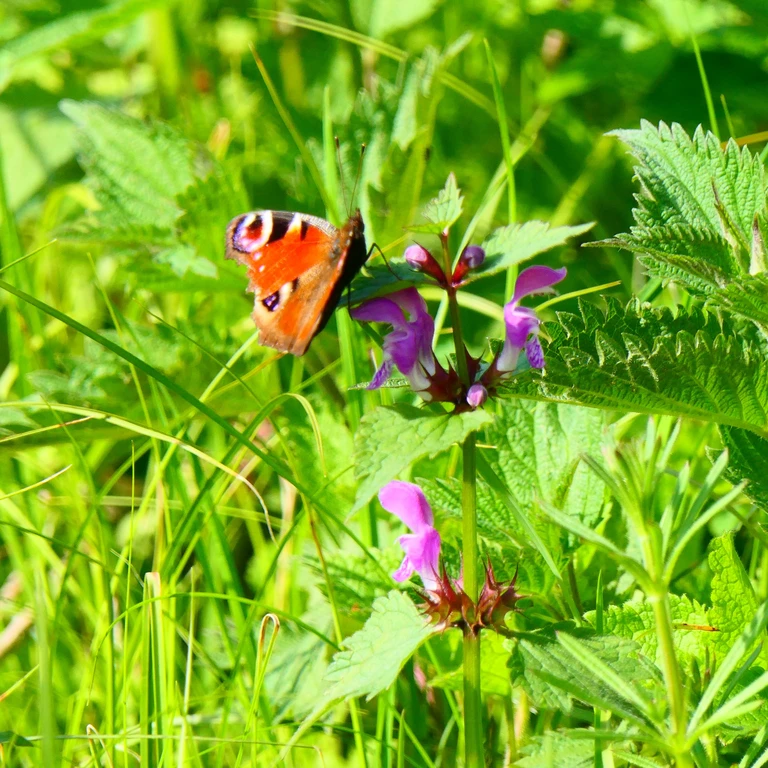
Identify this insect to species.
Aglais io
